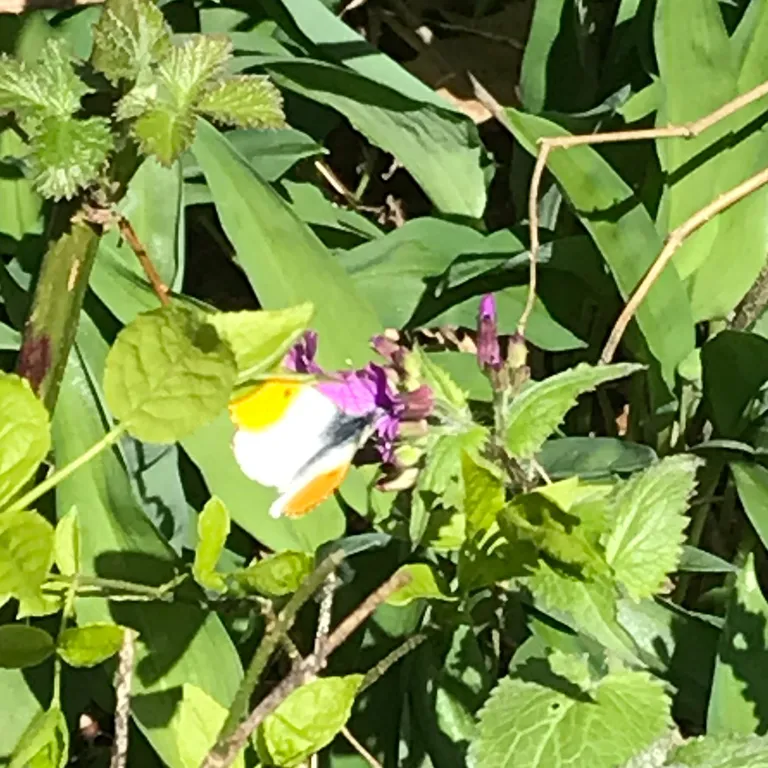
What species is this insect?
Anthocharis cardamines
